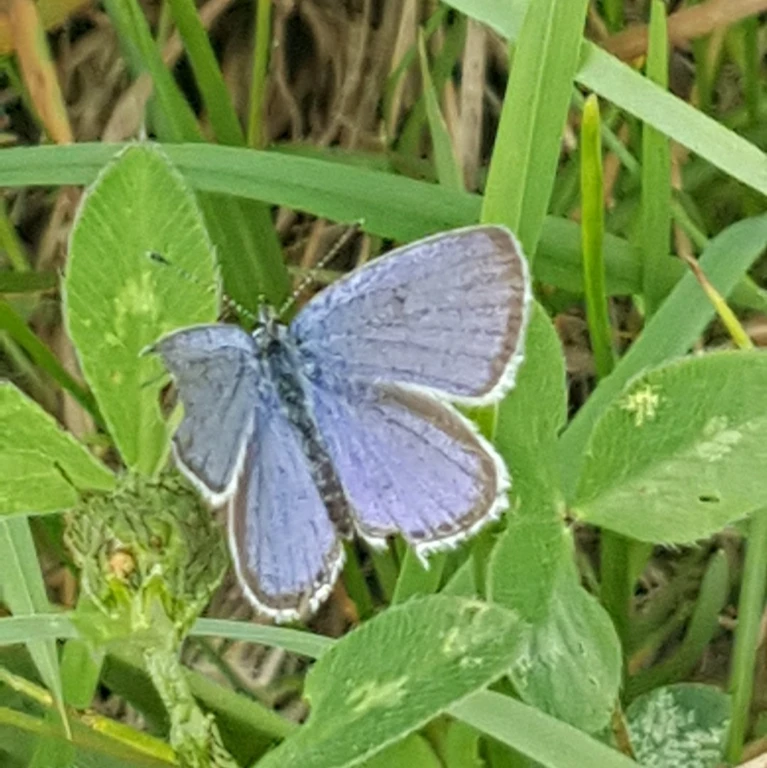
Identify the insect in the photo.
Cupido argiades (also Elkalyce argiades)
